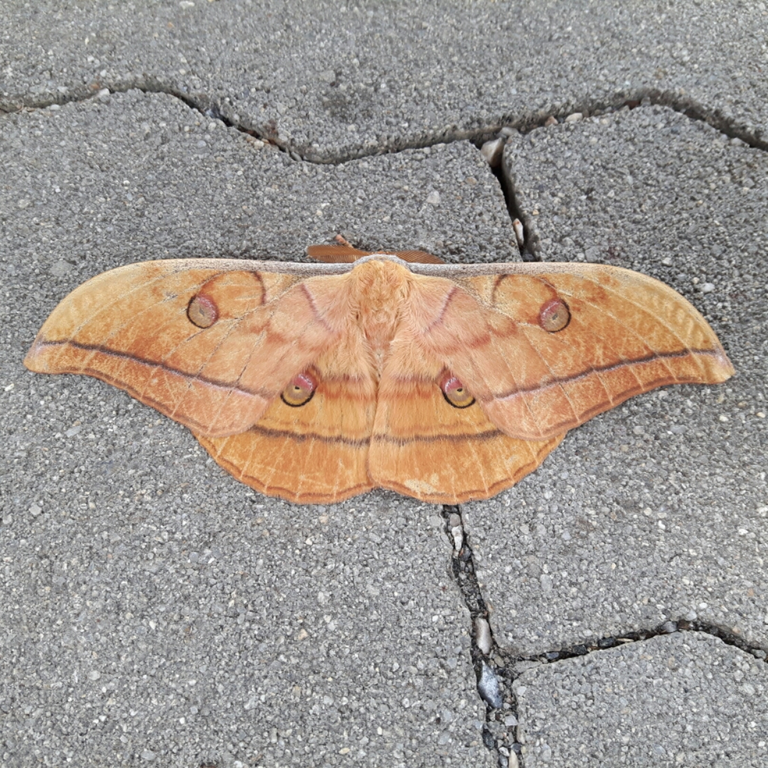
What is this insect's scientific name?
Antheraea yamamai
